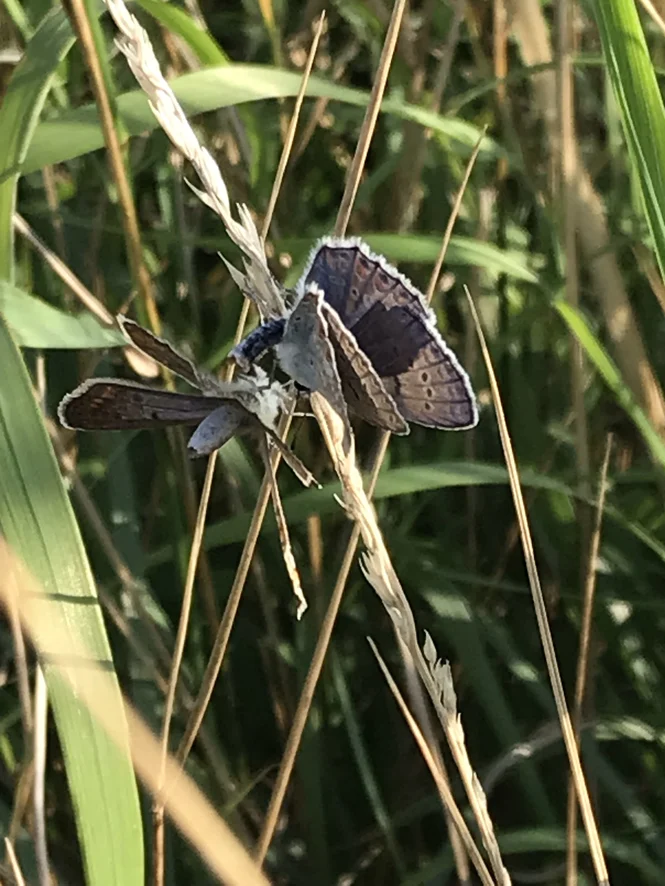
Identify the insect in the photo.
Polyommatus icarus
